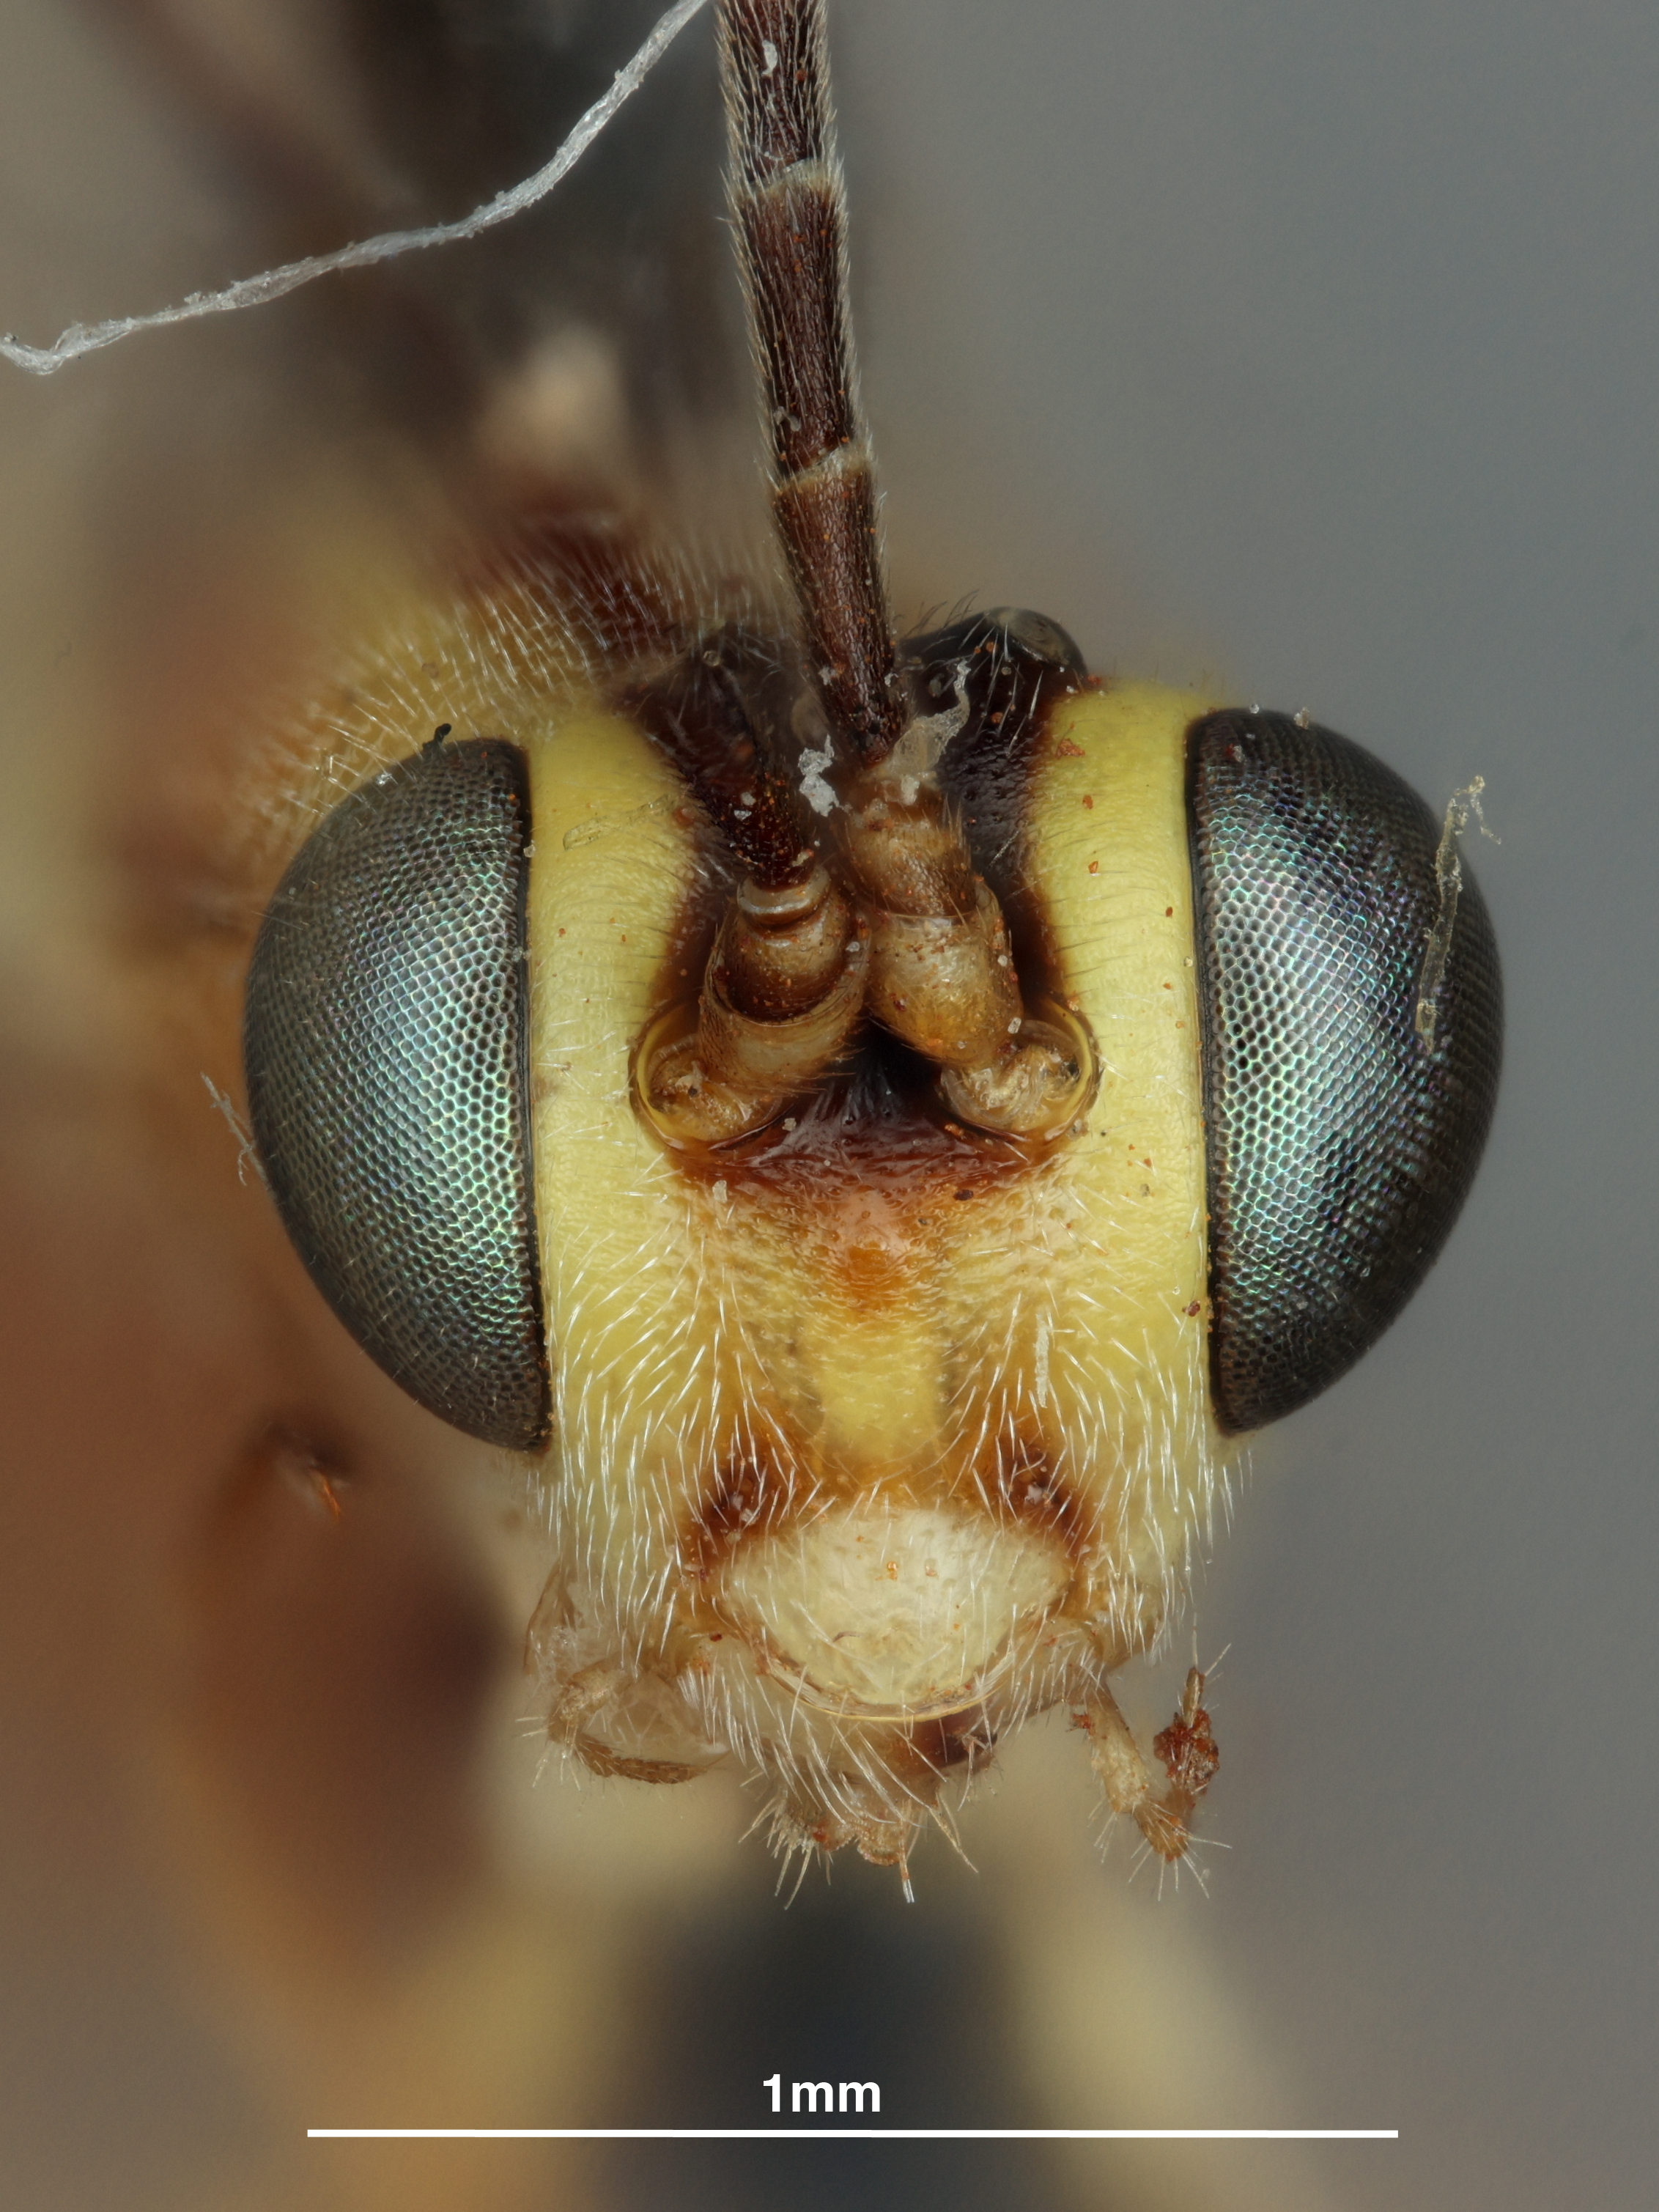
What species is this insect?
Cremastus seitulus
